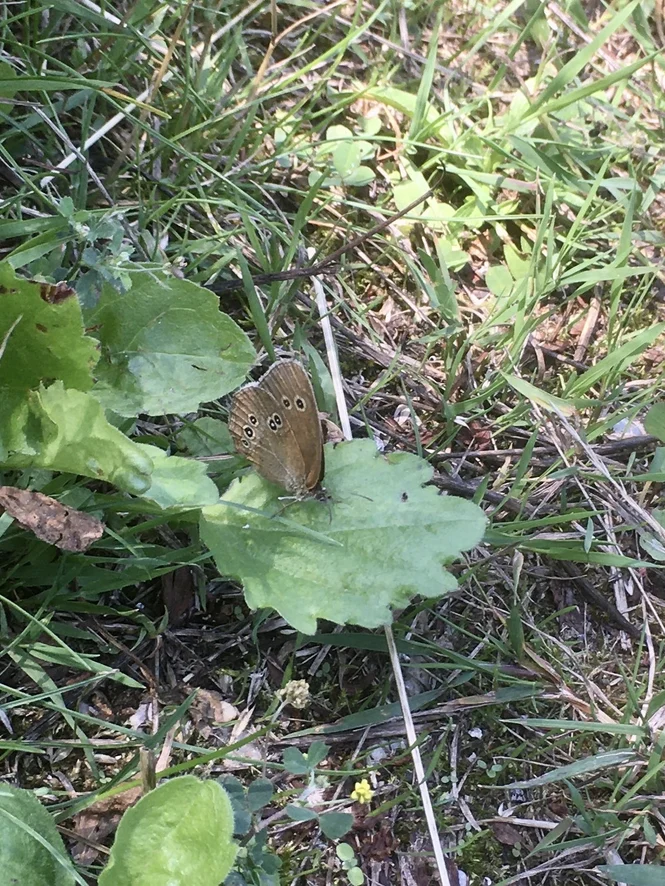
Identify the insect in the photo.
Aphantopus hyperantus
